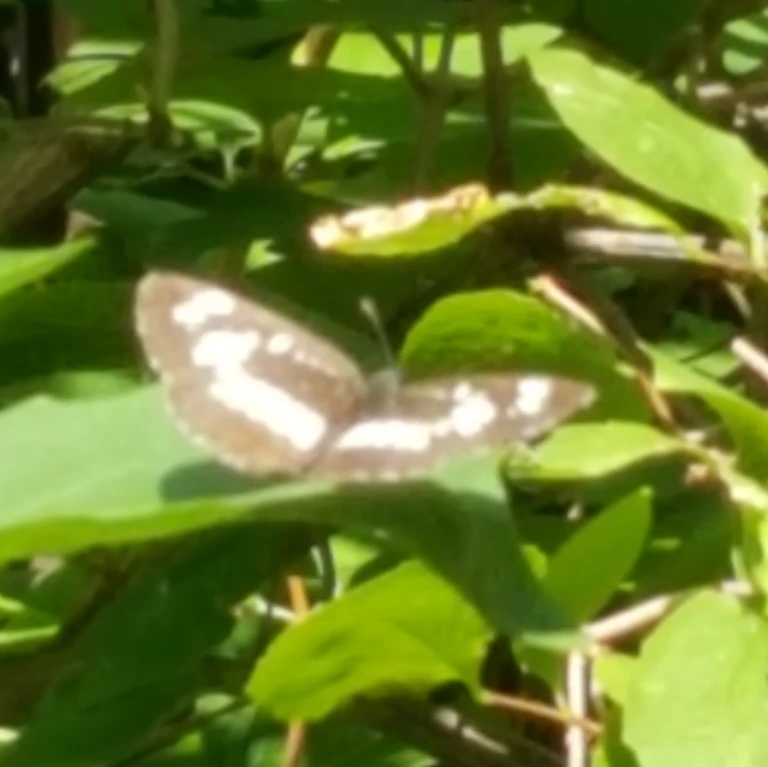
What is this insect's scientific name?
Neptis rivularis
